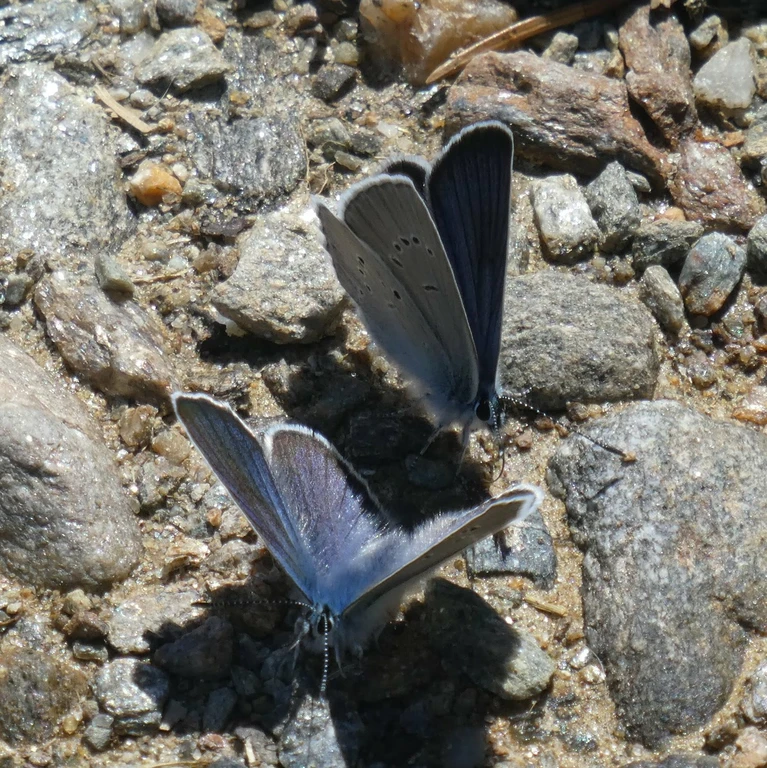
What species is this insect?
Cyaniris semiargus
